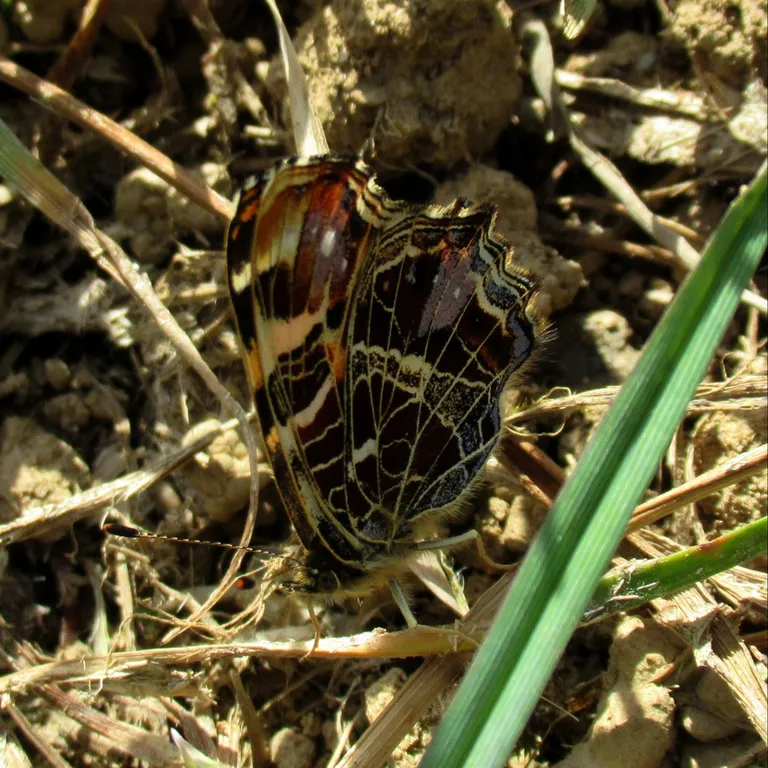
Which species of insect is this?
Araschnia levana
